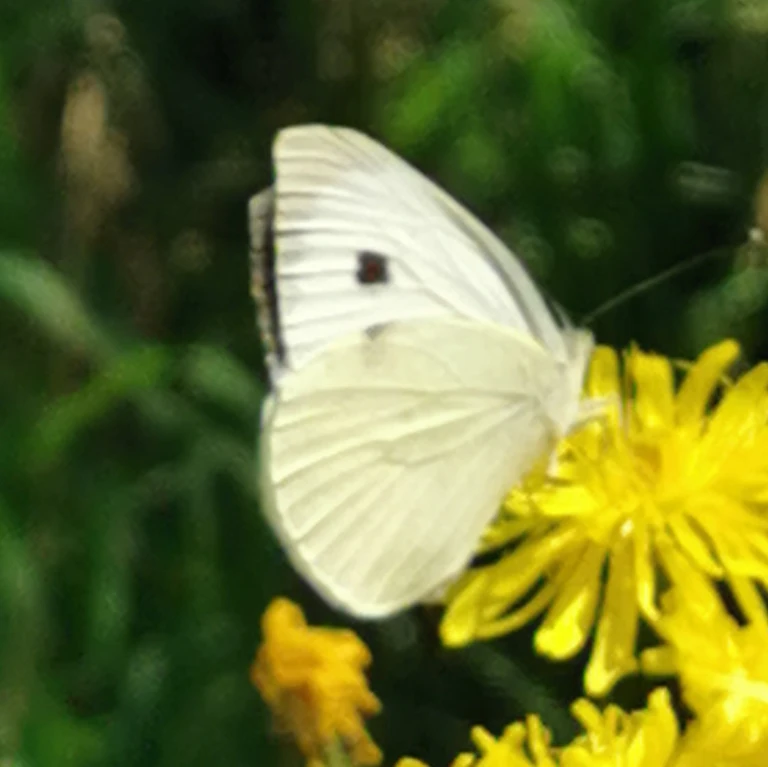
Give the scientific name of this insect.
Pieris brassicae
